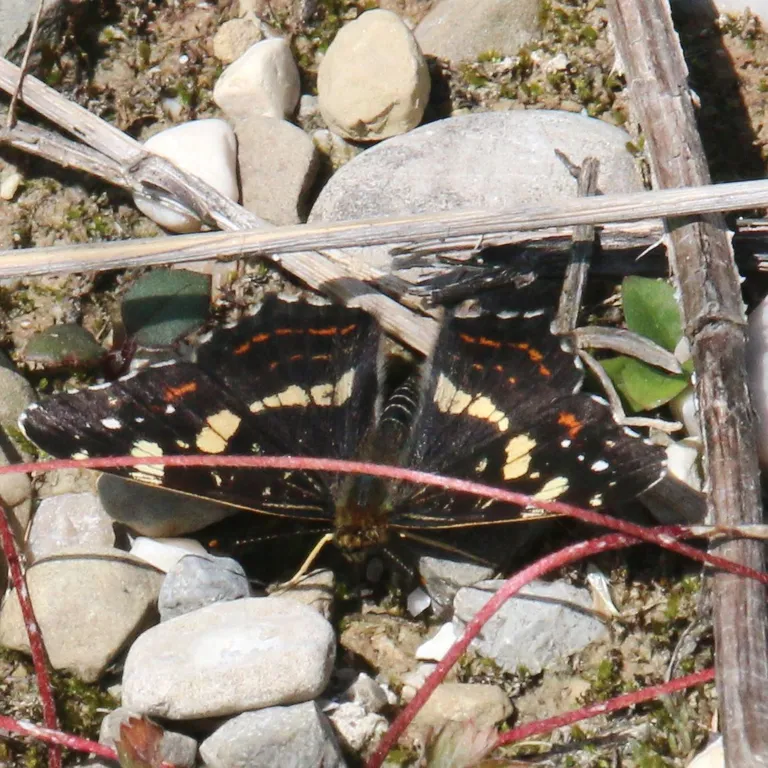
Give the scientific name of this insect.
Araschnia levana
